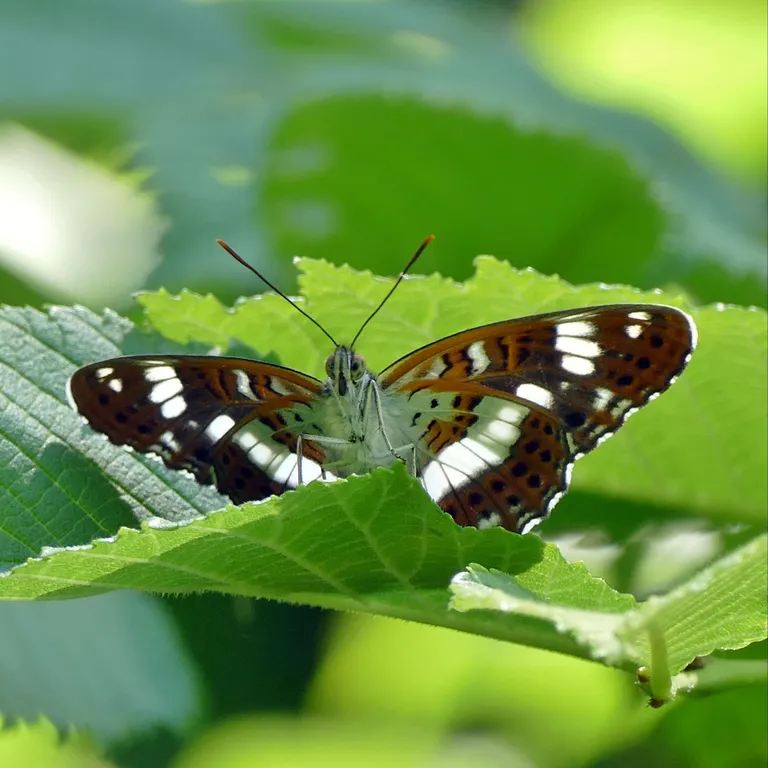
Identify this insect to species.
Limenitis camilla (also Ladoga camilla)
